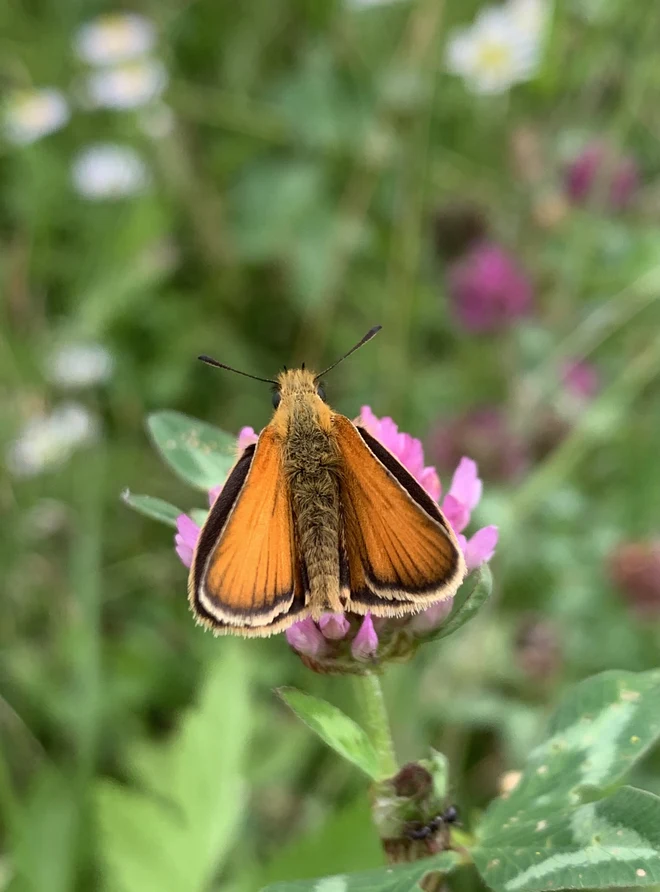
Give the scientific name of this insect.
Thymelicus lineola
